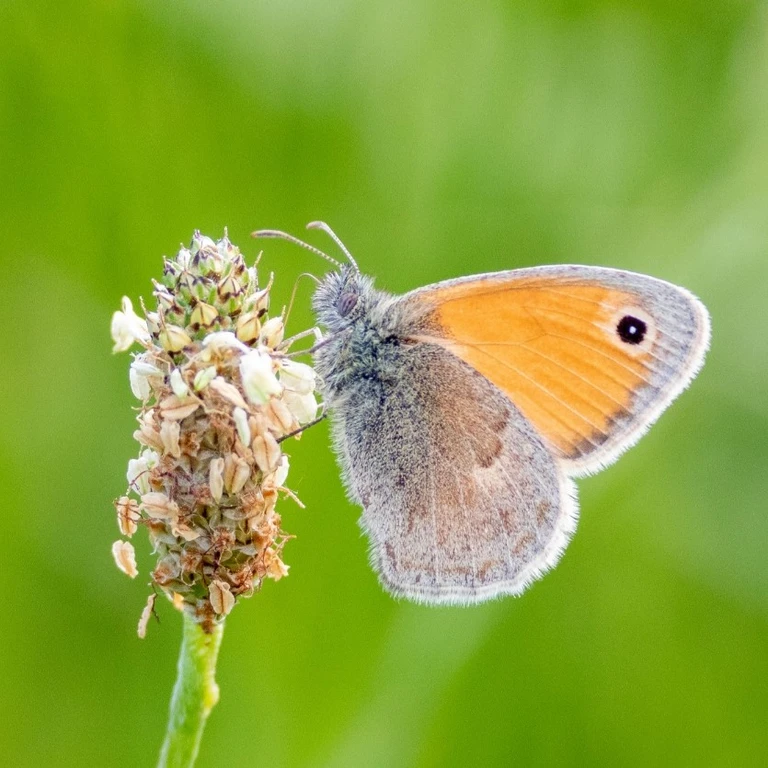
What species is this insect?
Coenonympha pamphilus
